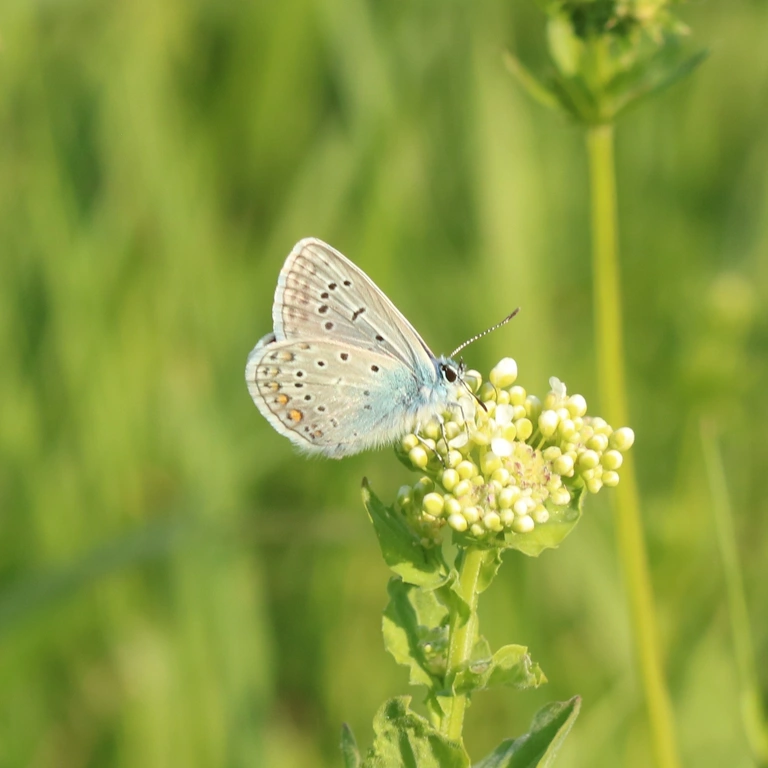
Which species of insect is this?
Polyommatus icarus
